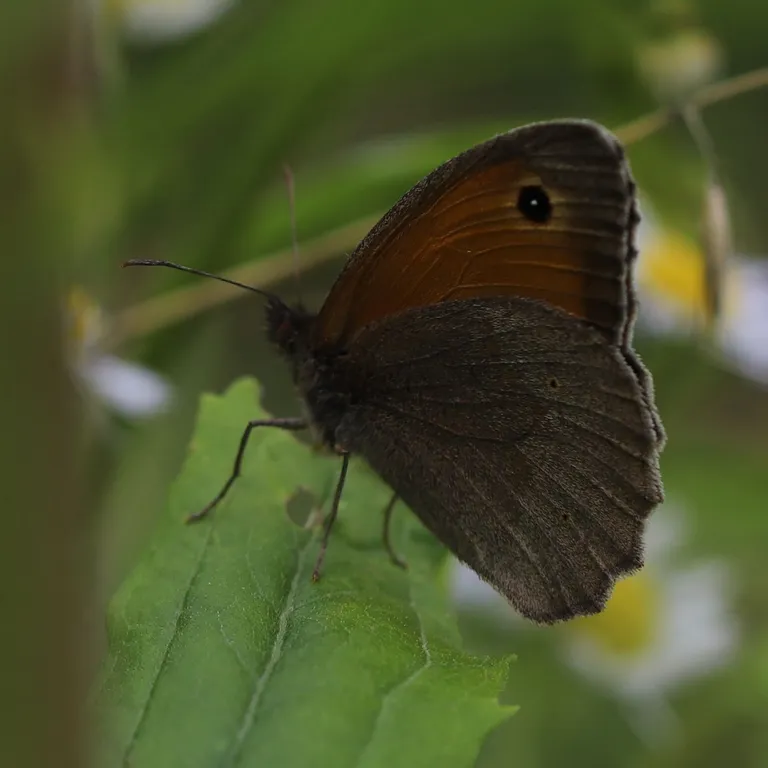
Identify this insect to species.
Maniola jurtina
